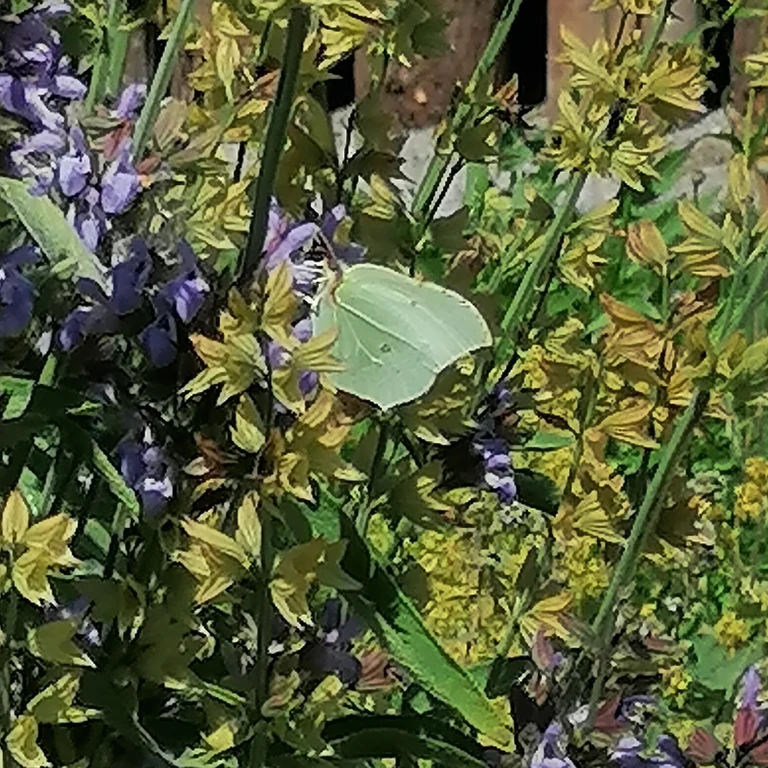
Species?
Gonepteryx rhamni
